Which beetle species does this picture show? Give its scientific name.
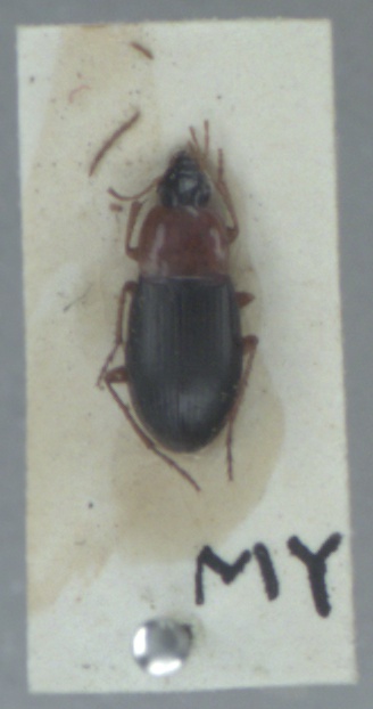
Calathus melanocephalus
